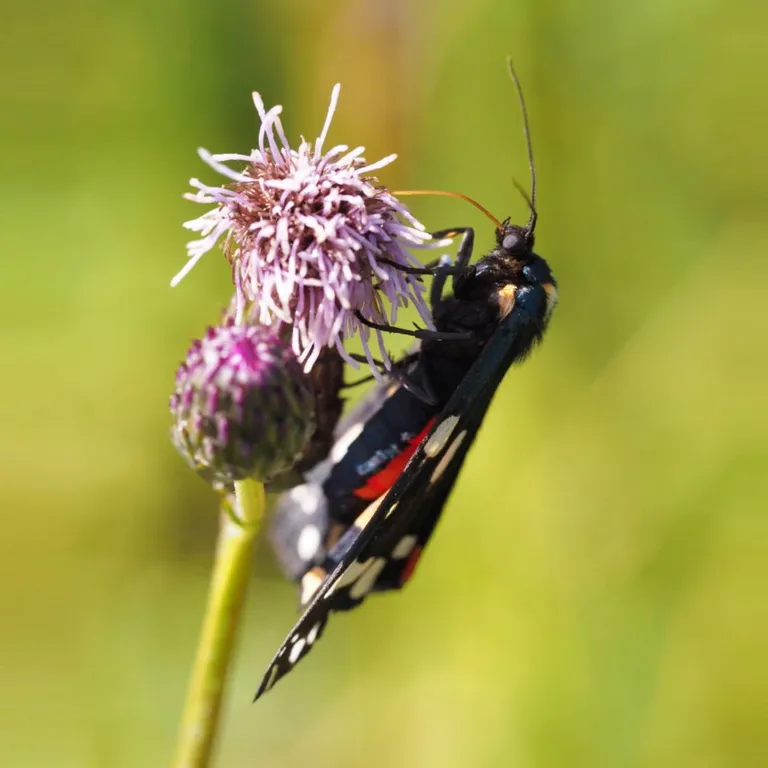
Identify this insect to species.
Callimorpha dominula
